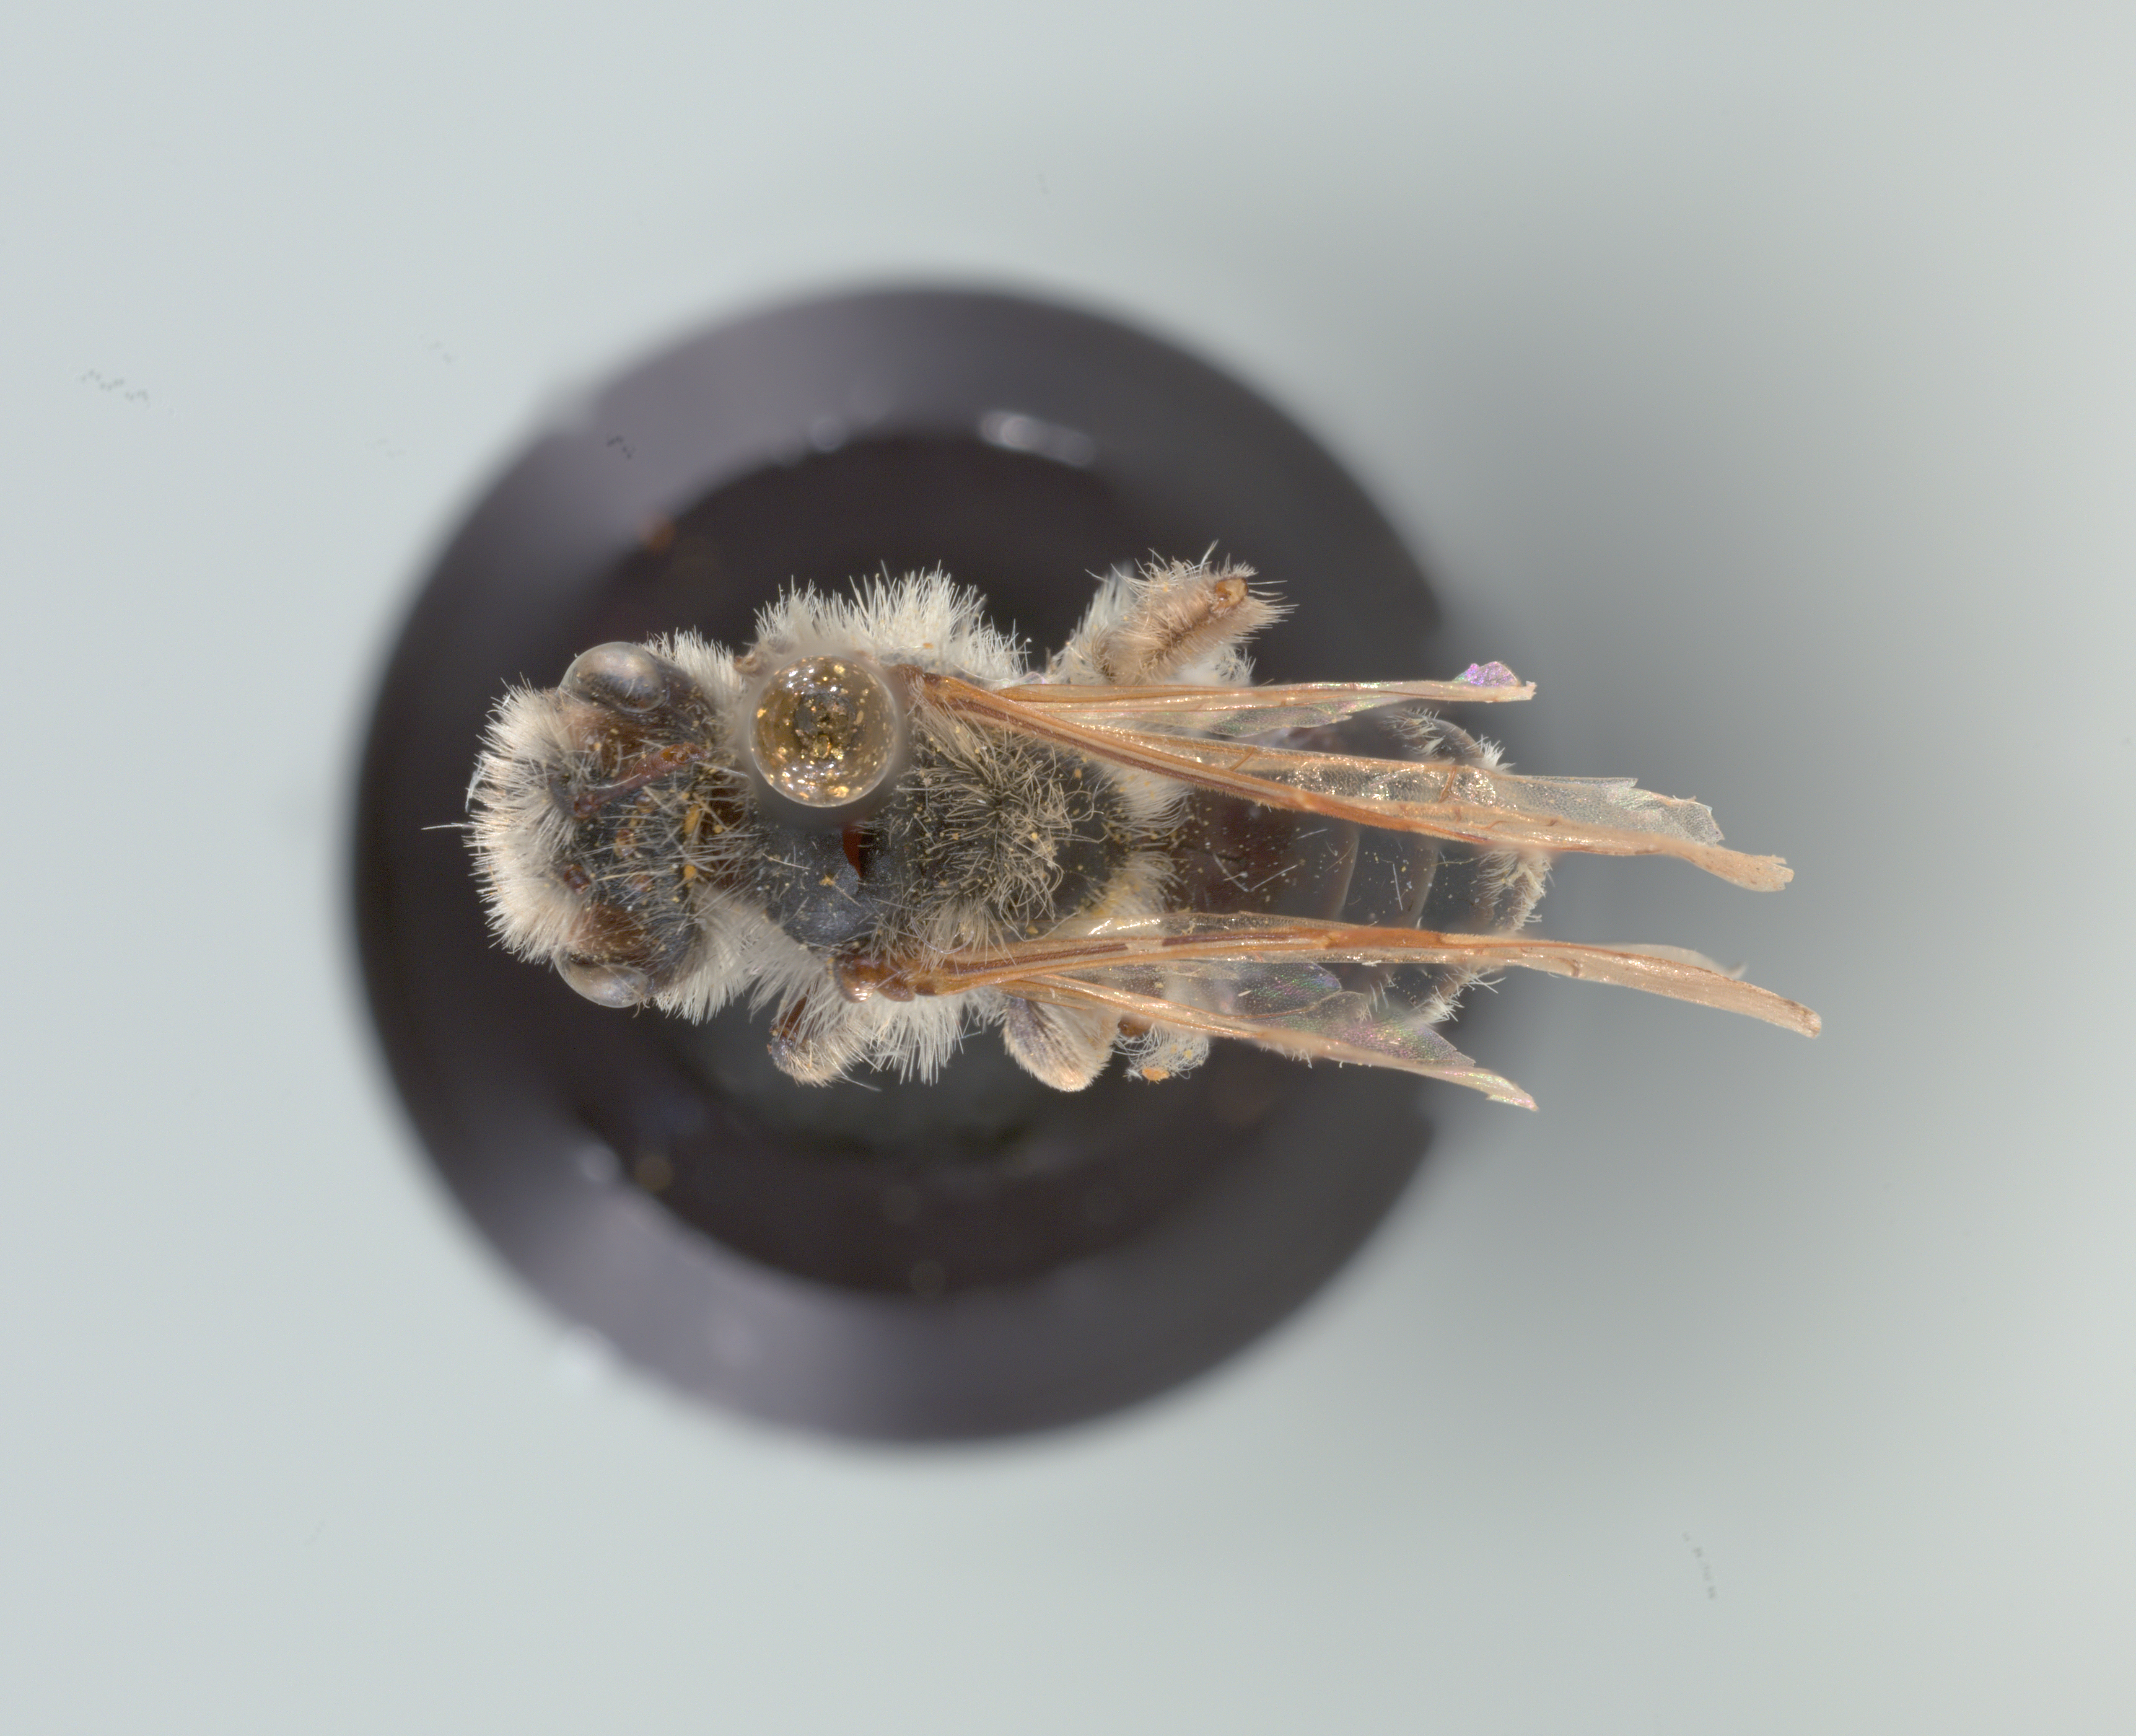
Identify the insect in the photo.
Andrena trizonata
